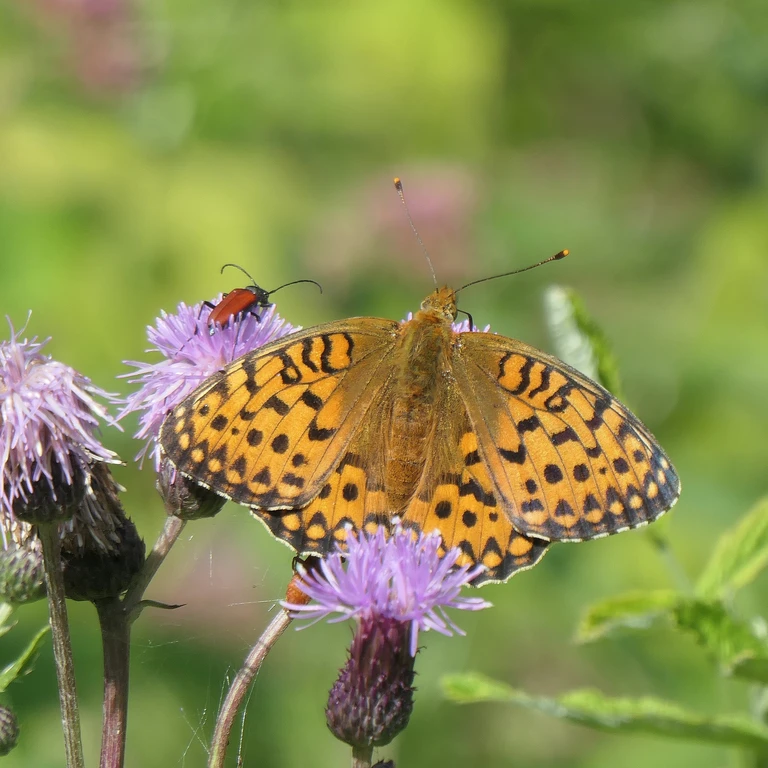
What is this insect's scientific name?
Speyeria aglaja
